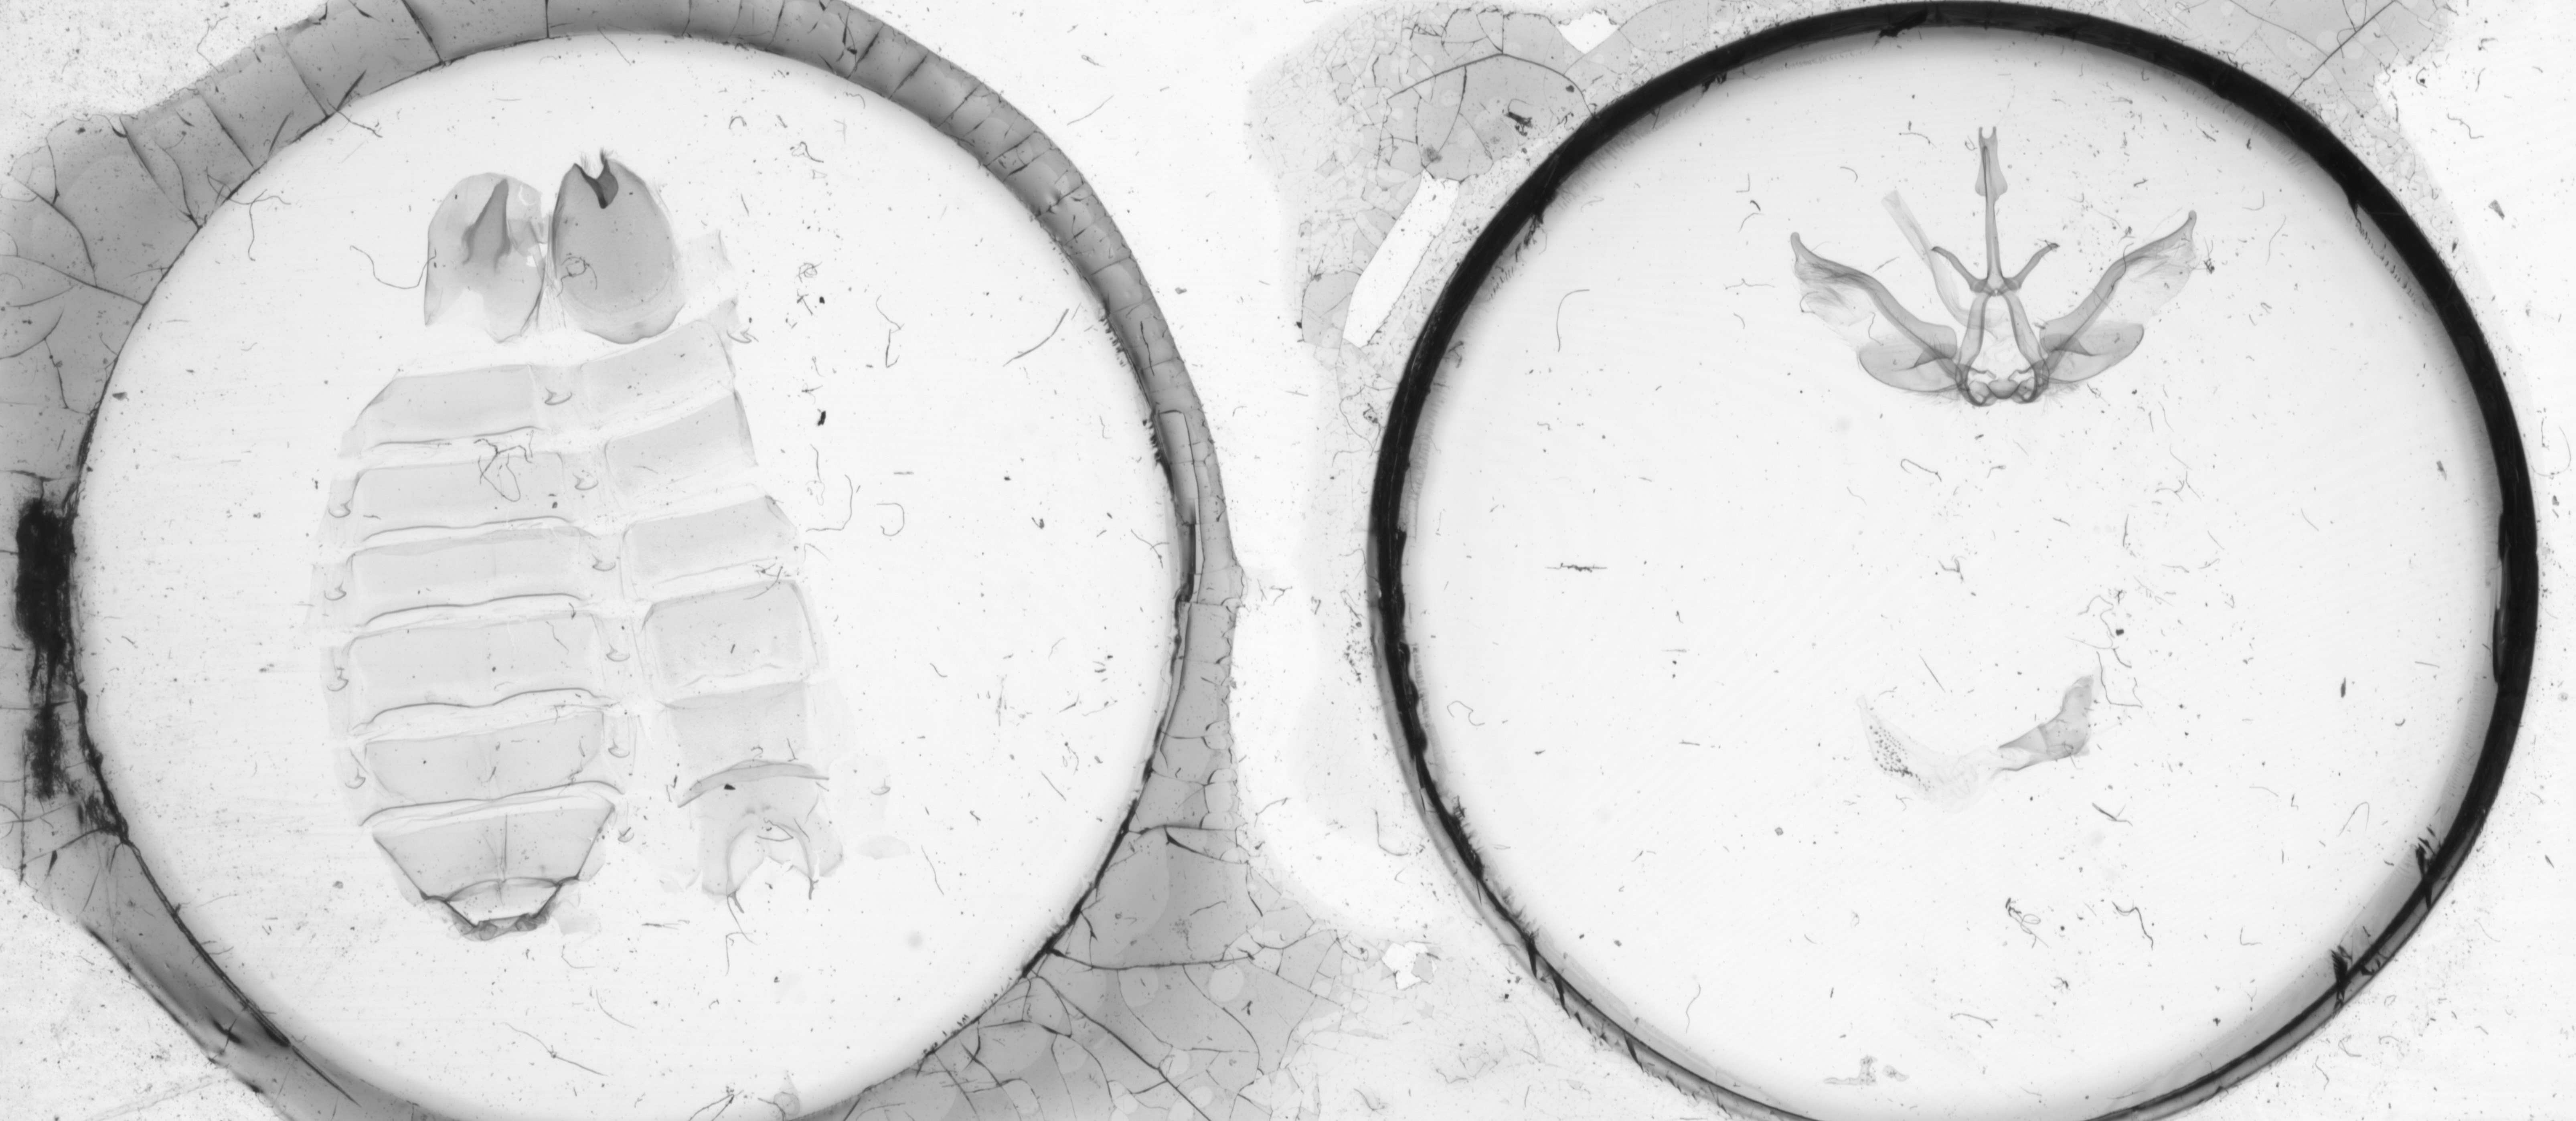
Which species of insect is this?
Lepasta brabilla
